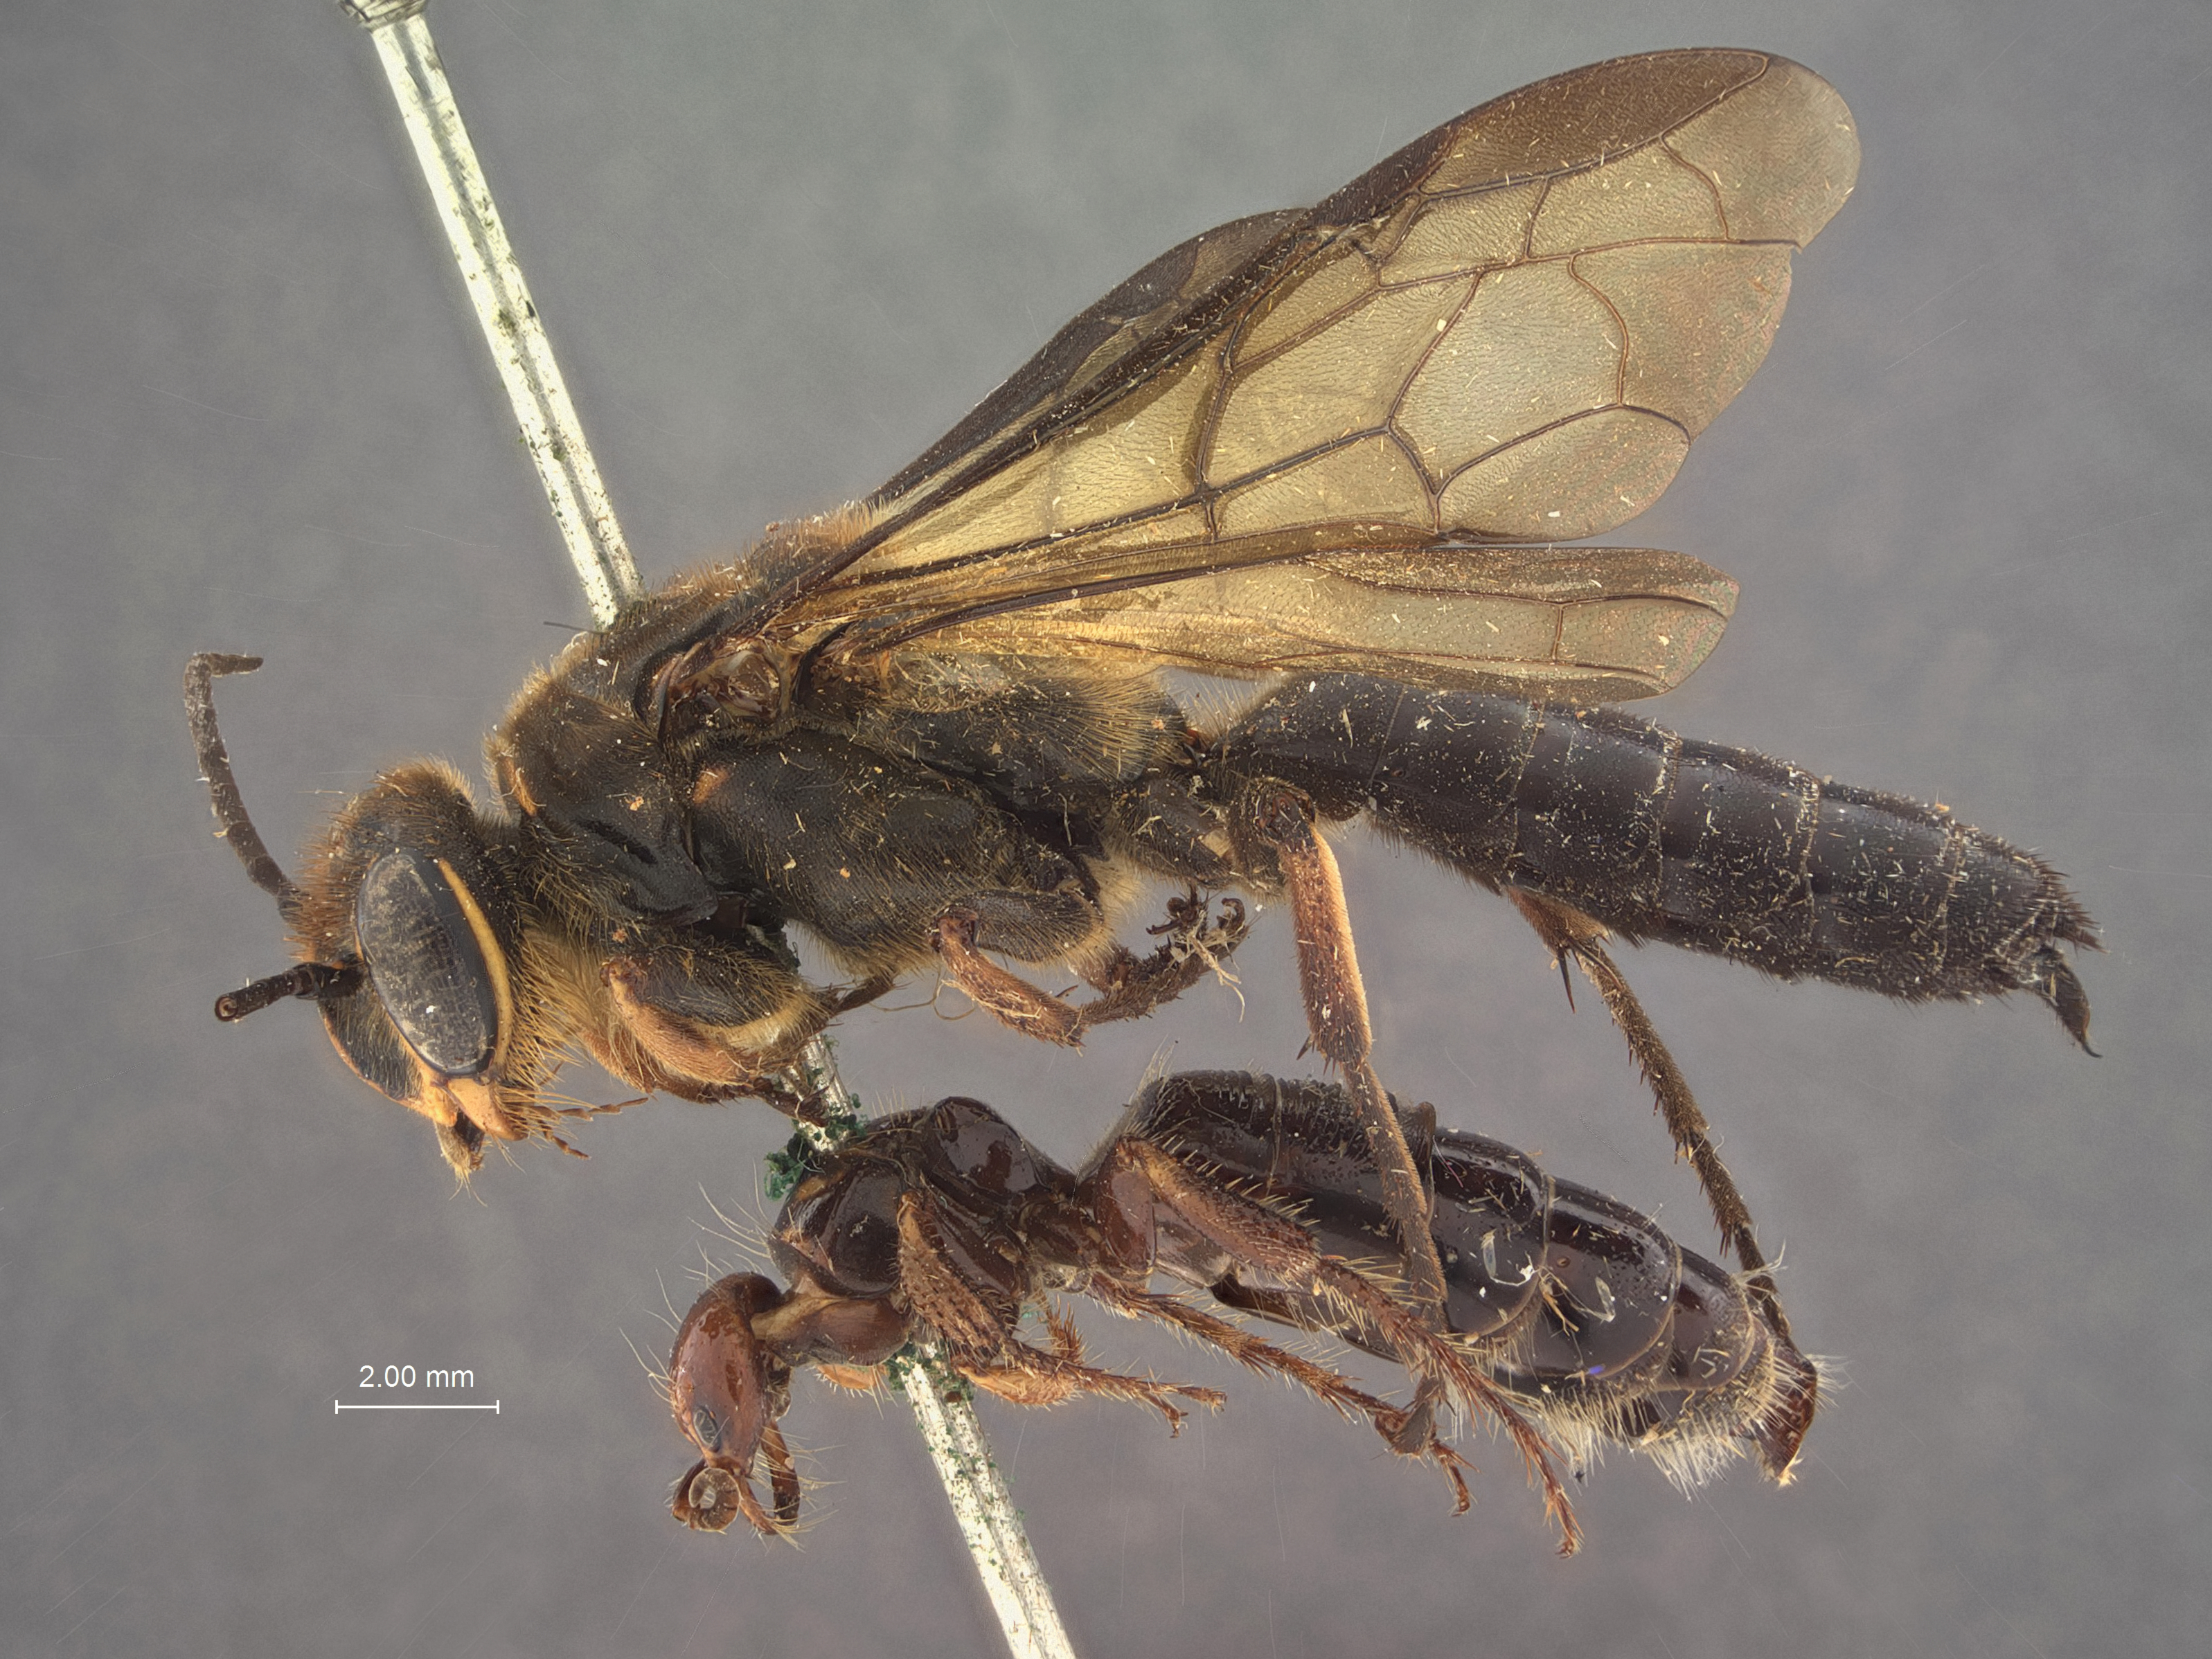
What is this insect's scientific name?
Zaspilothynnus cyaneiventris
